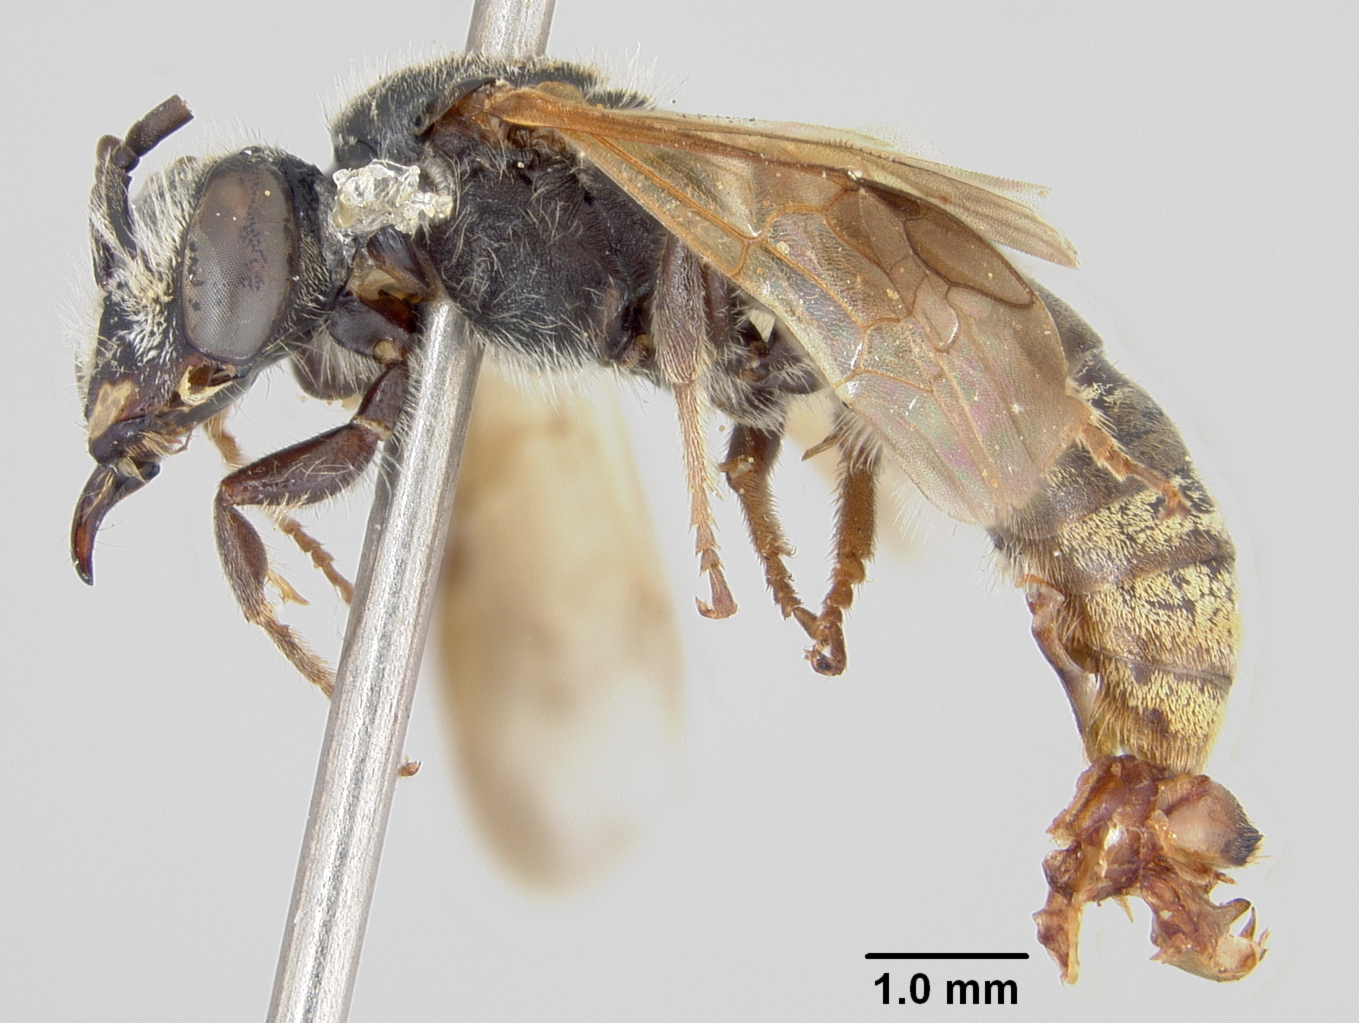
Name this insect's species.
Halictus adustipennis
